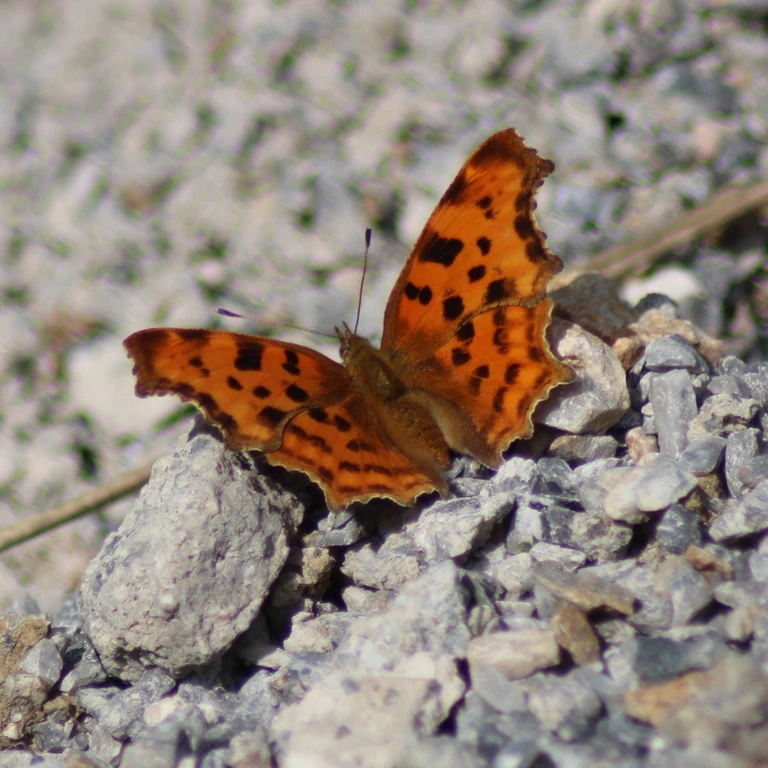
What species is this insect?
Polygonia c-album
